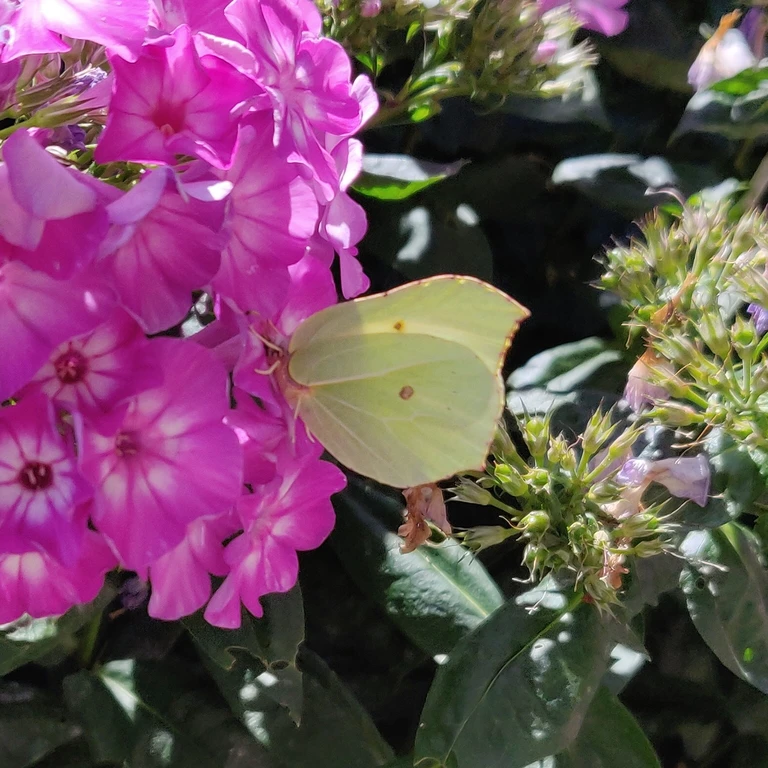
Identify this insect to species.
Gonepteryx rhamni
